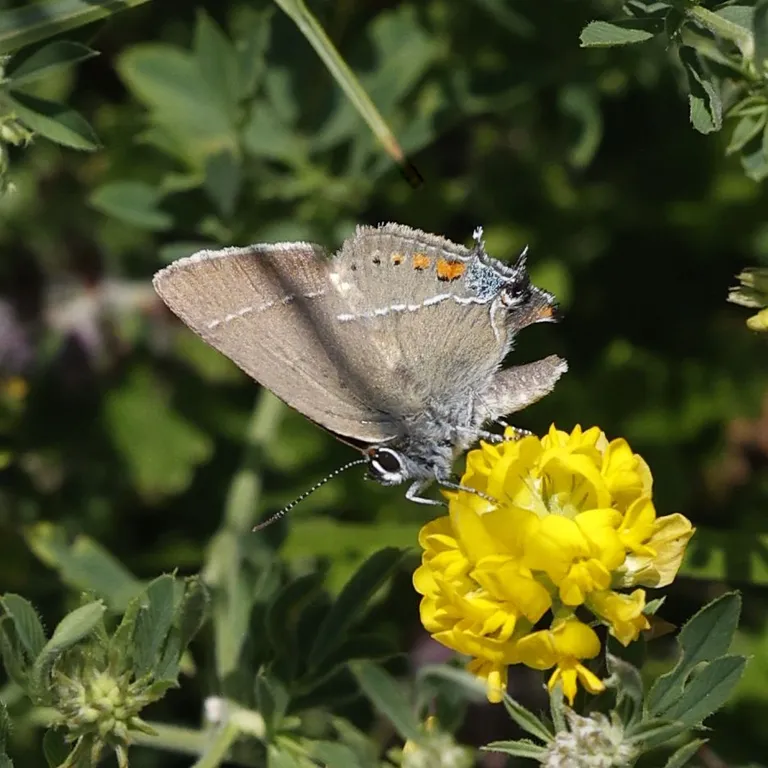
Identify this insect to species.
Satyrium spini (also Tuttiola spini)
